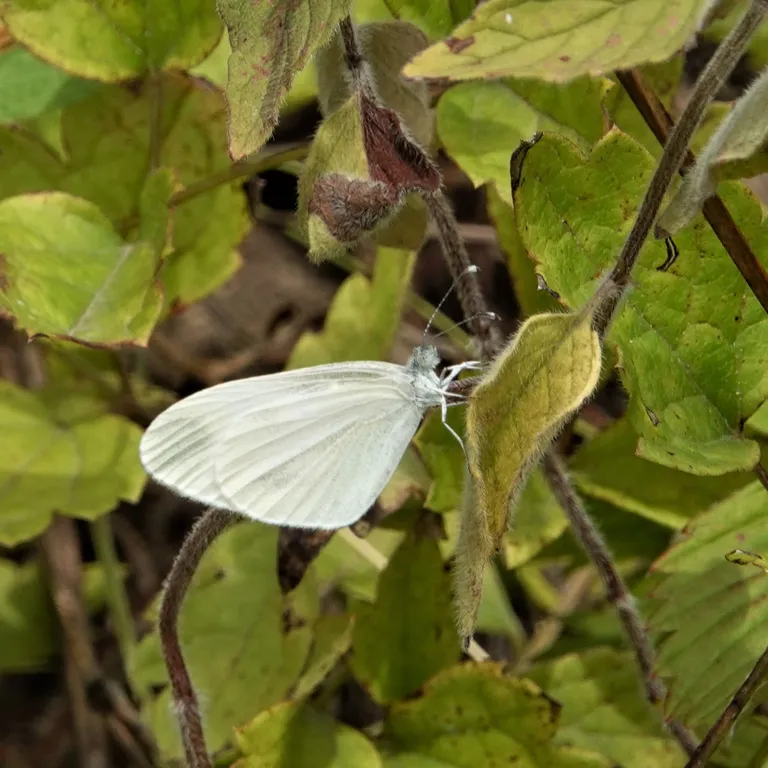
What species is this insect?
Leptidea sinapis/juvernica
